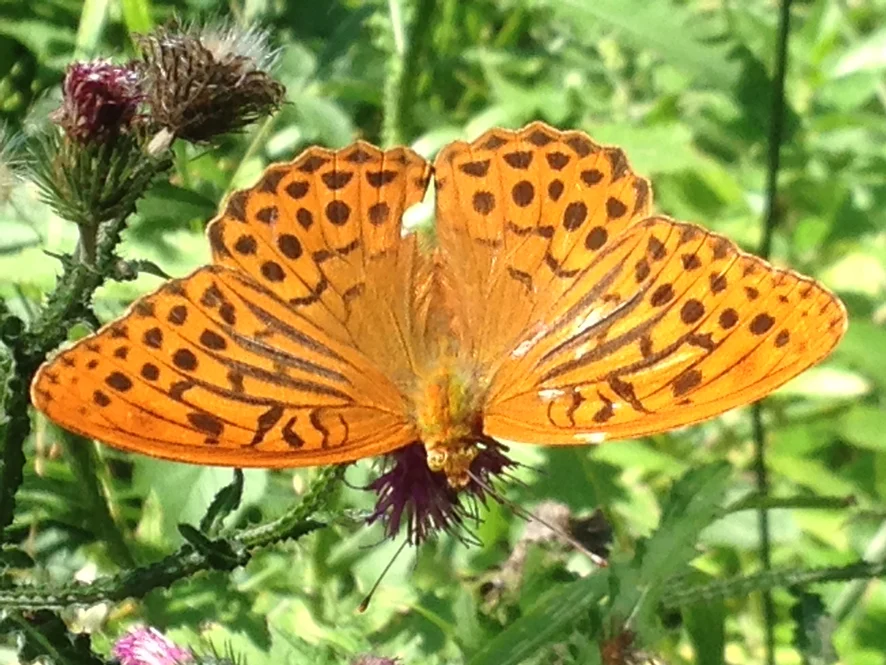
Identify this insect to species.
Argynnis paphia
